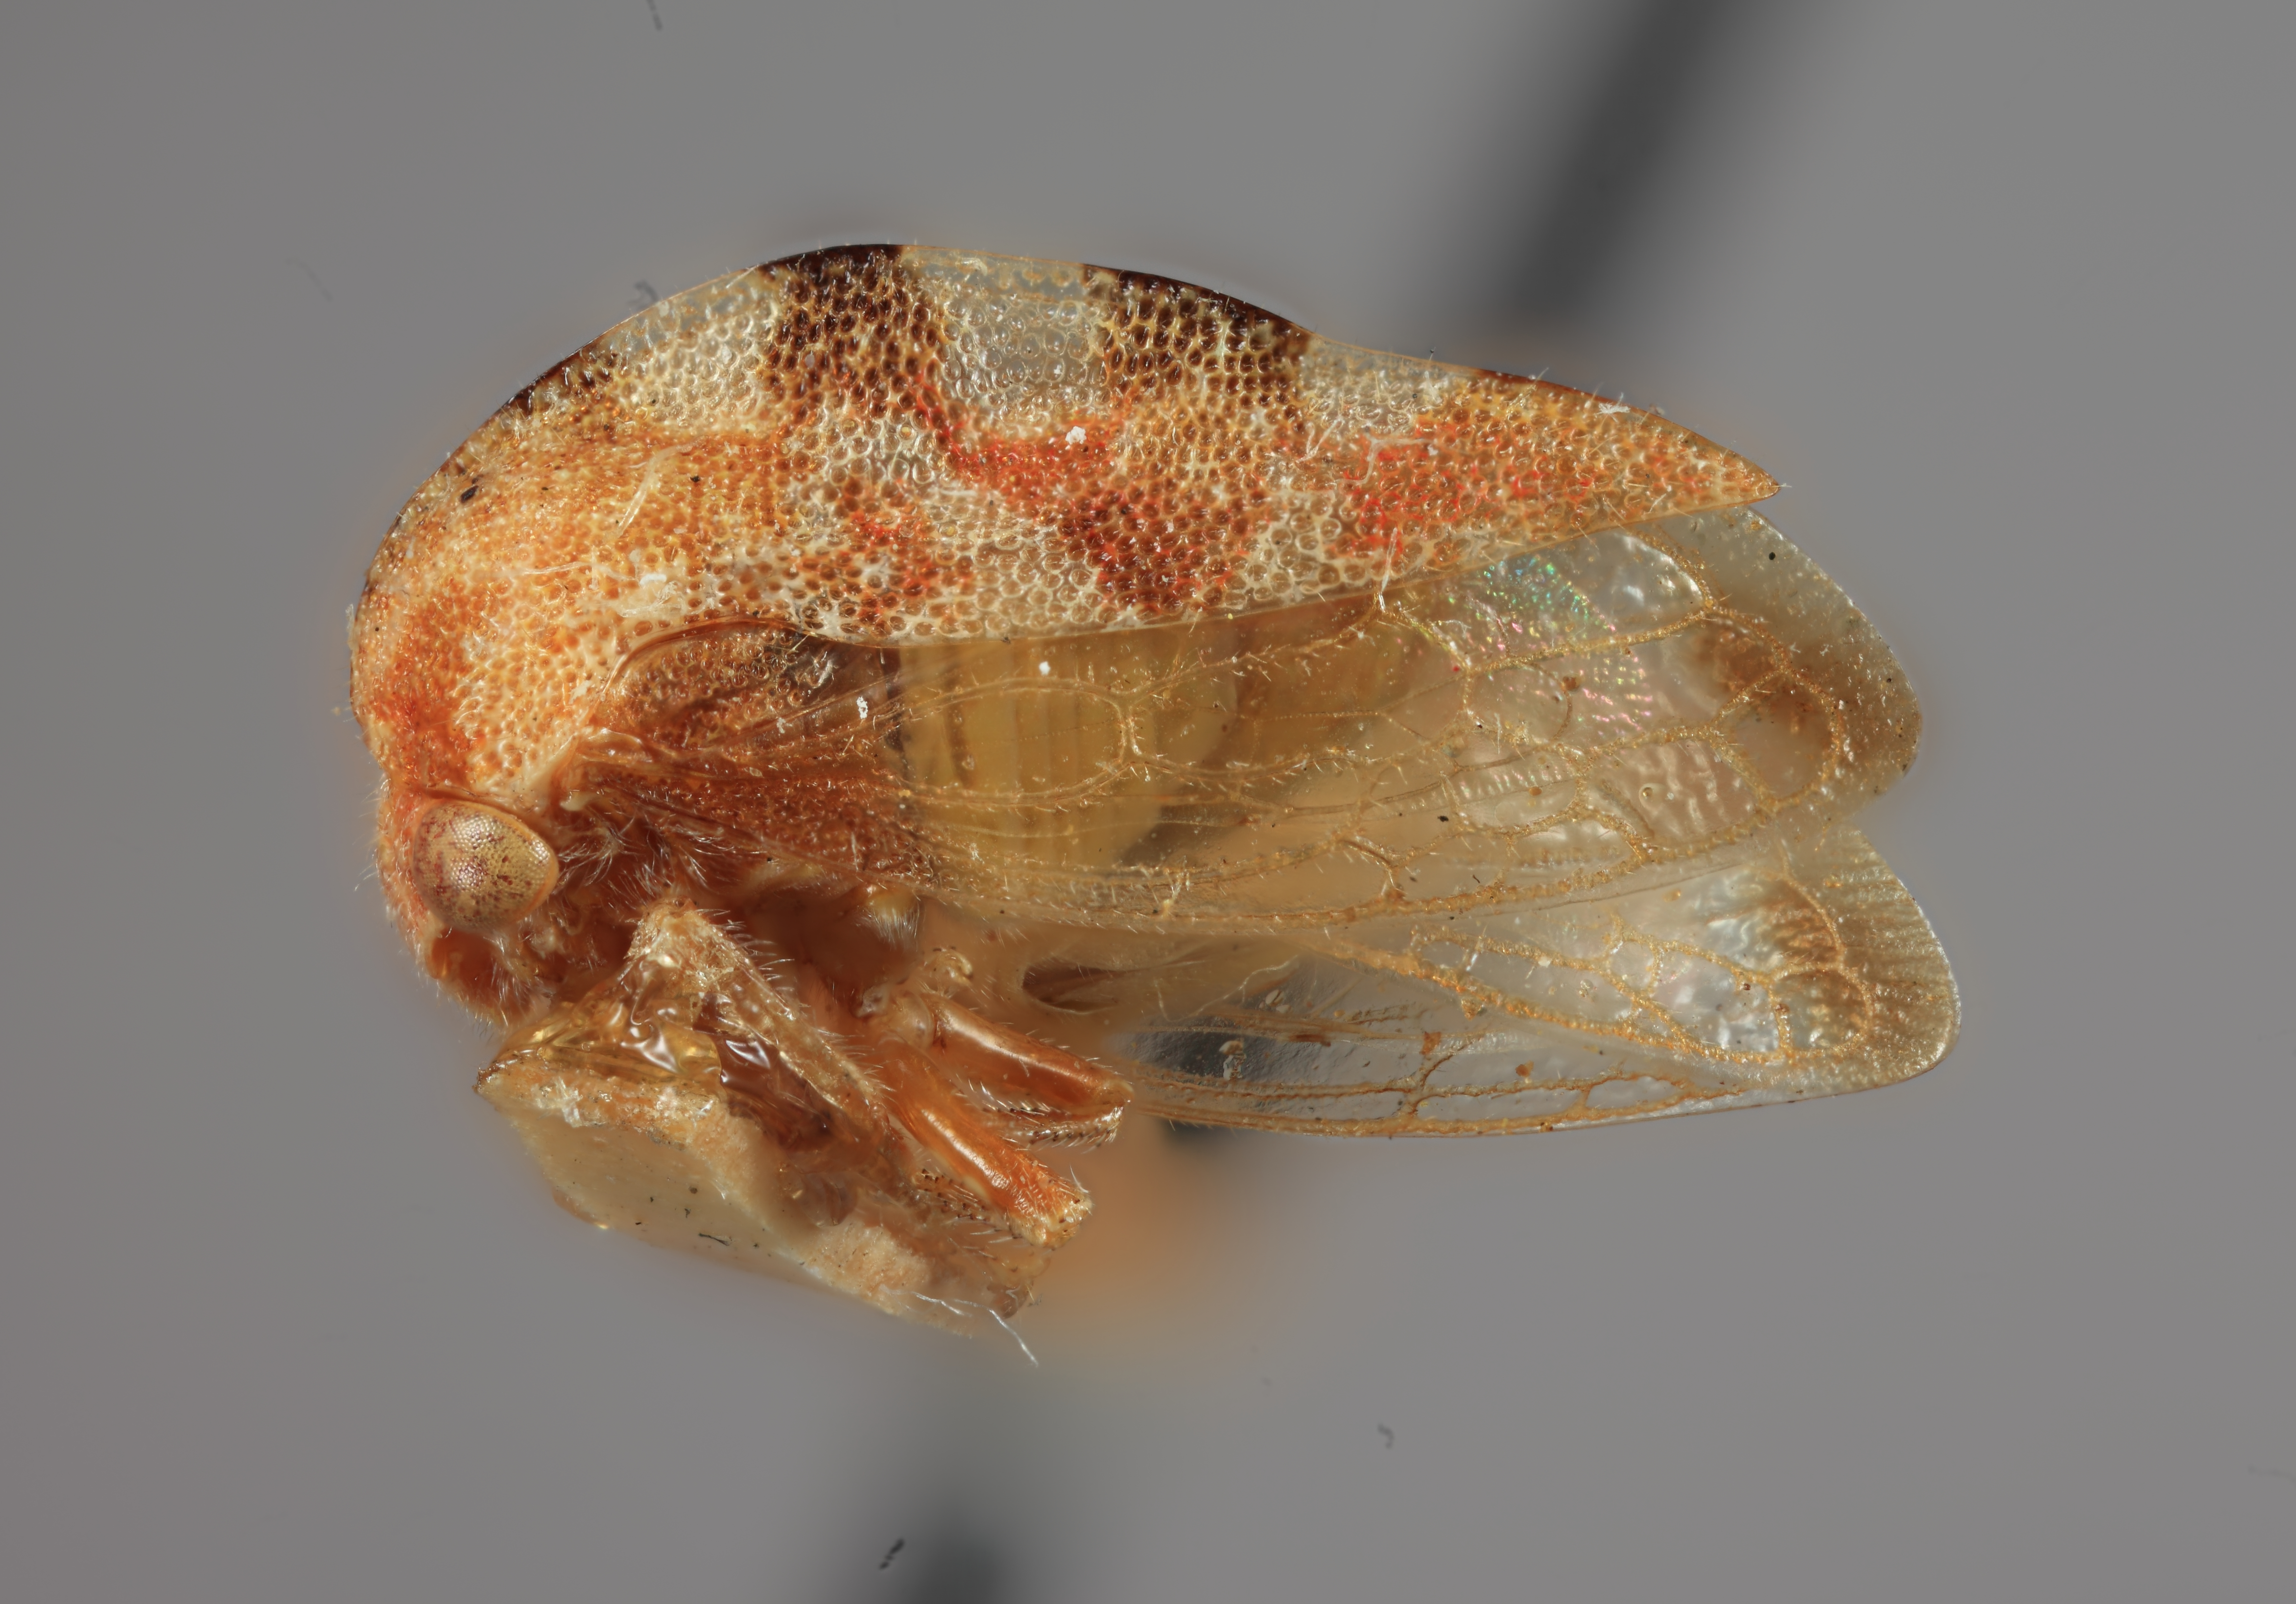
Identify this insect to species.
Cyrtolobus oblongatus
